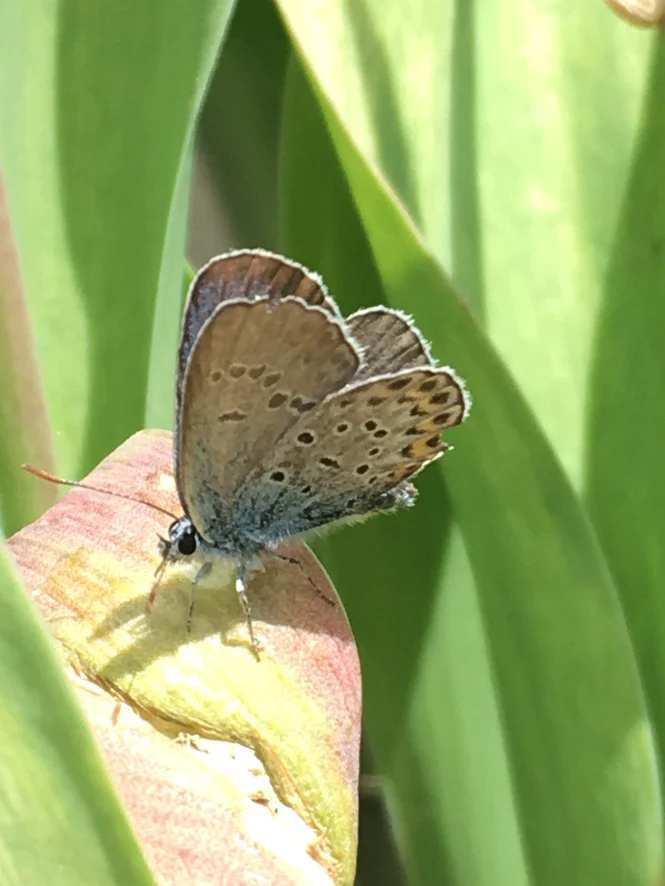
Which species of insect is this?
Plebejus argus
